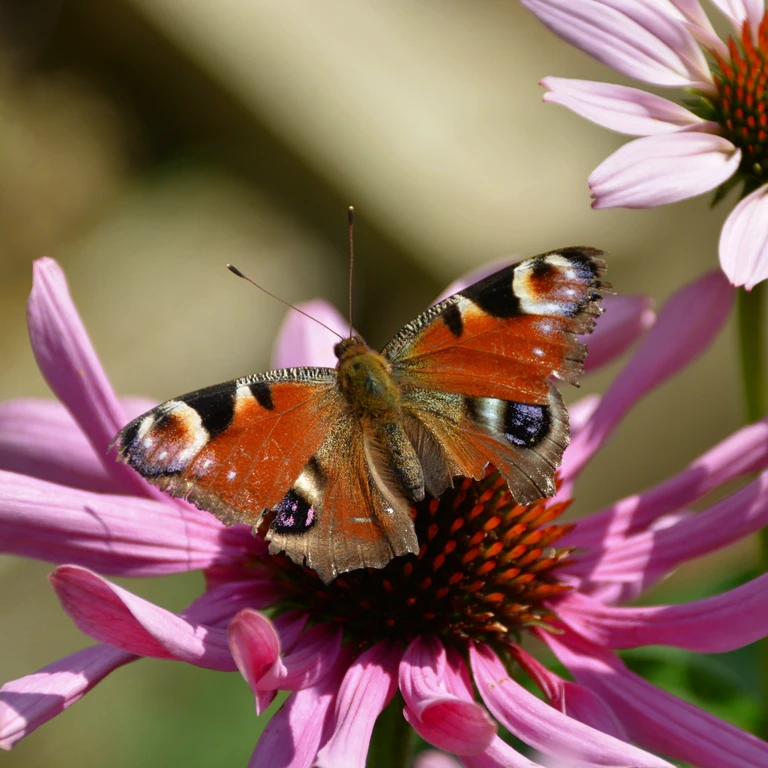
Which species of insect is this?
Aglais io
